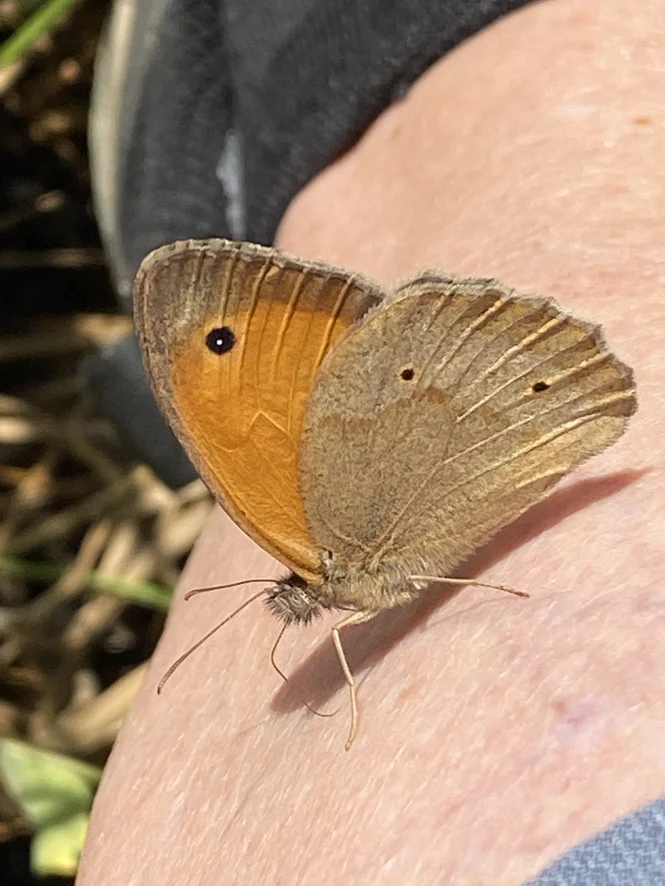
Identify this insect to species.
Maniola jurtina
